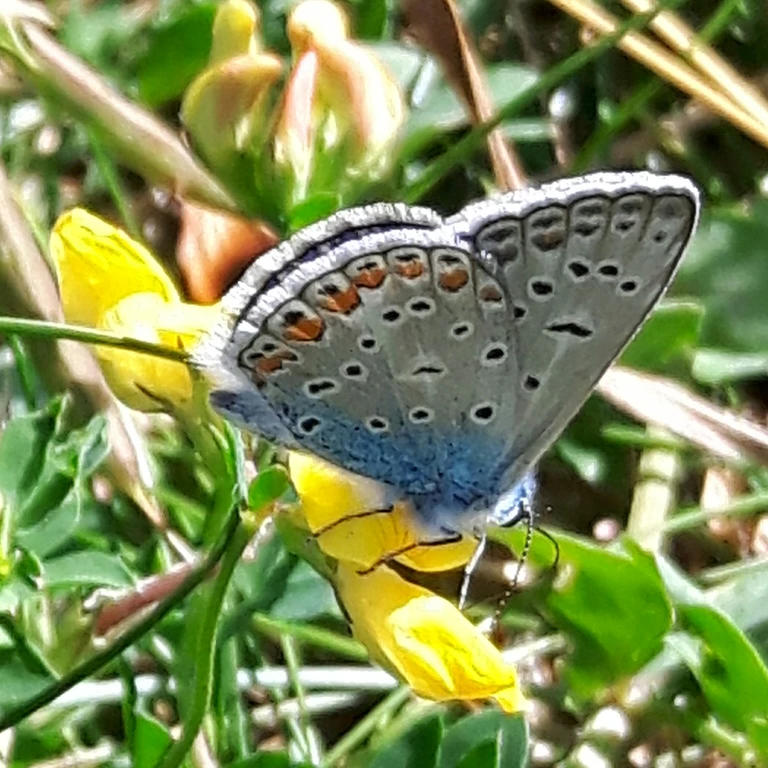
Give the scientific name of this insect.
Polyommatus icarus
